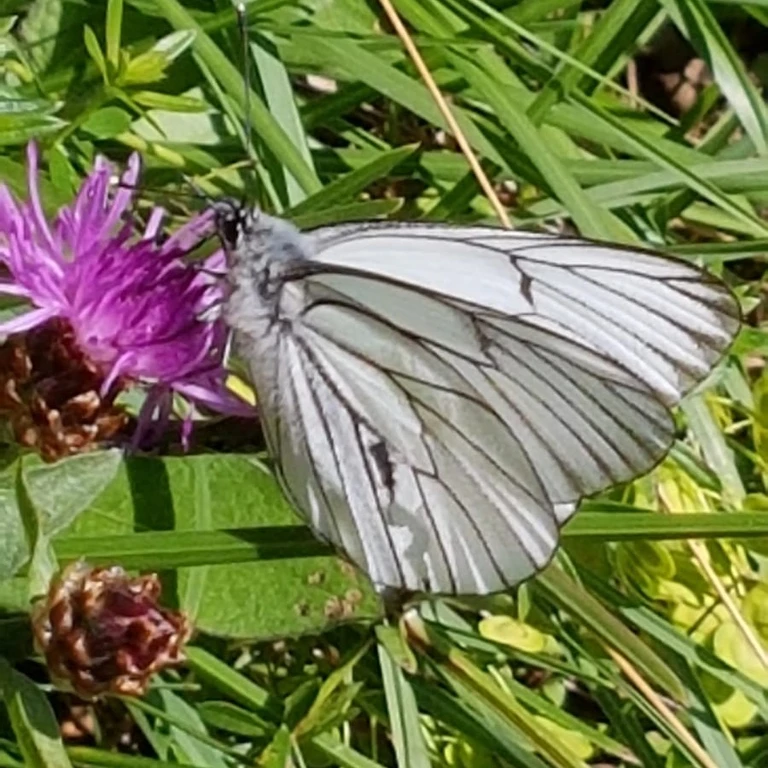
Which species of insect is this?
Aporia crataegi
